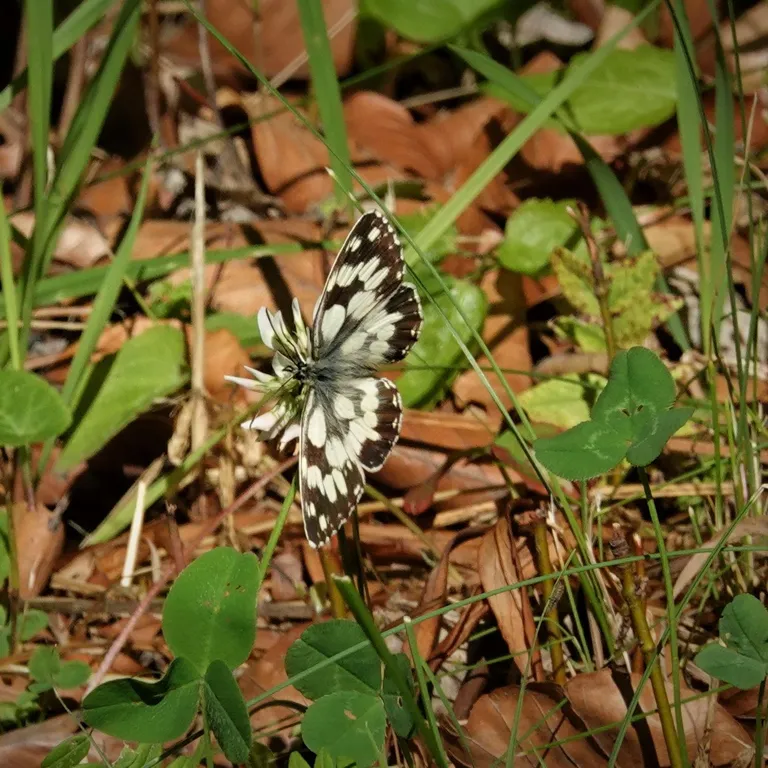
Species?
Melanargia galathea
